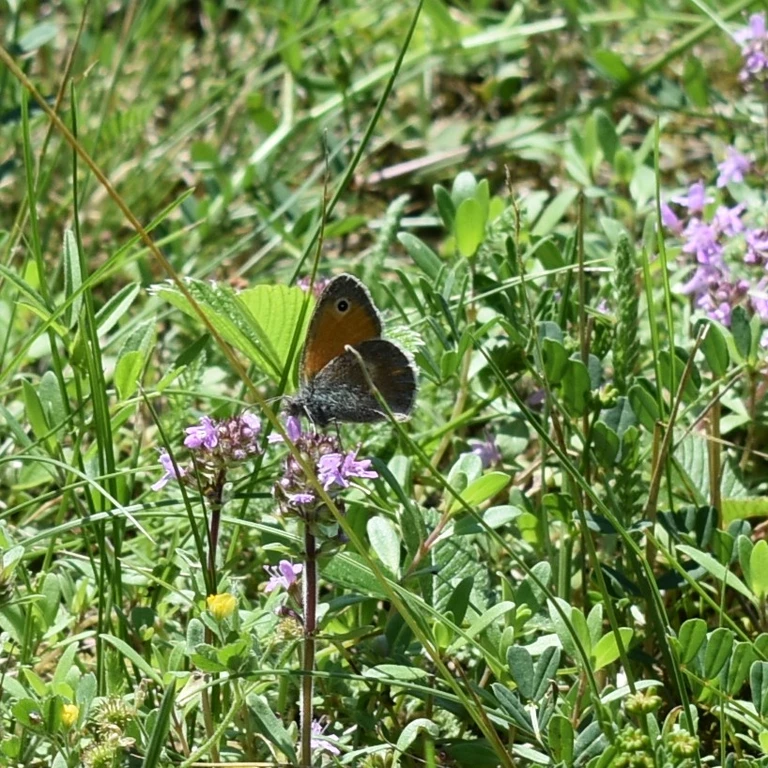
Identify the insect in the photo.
Coenonympha pamphilus
